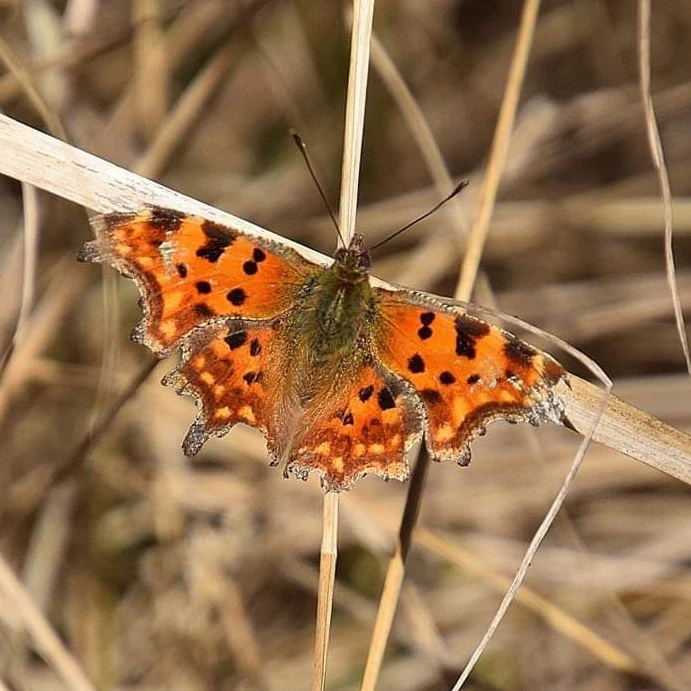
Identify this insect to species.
Polygonia c-album
